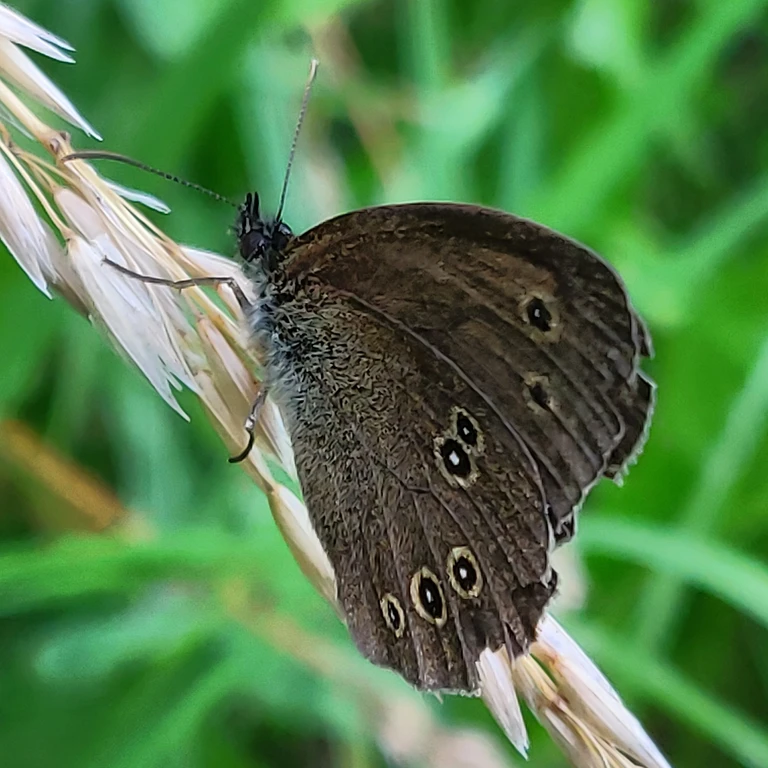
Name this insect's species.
Aphantopus hyperantus
